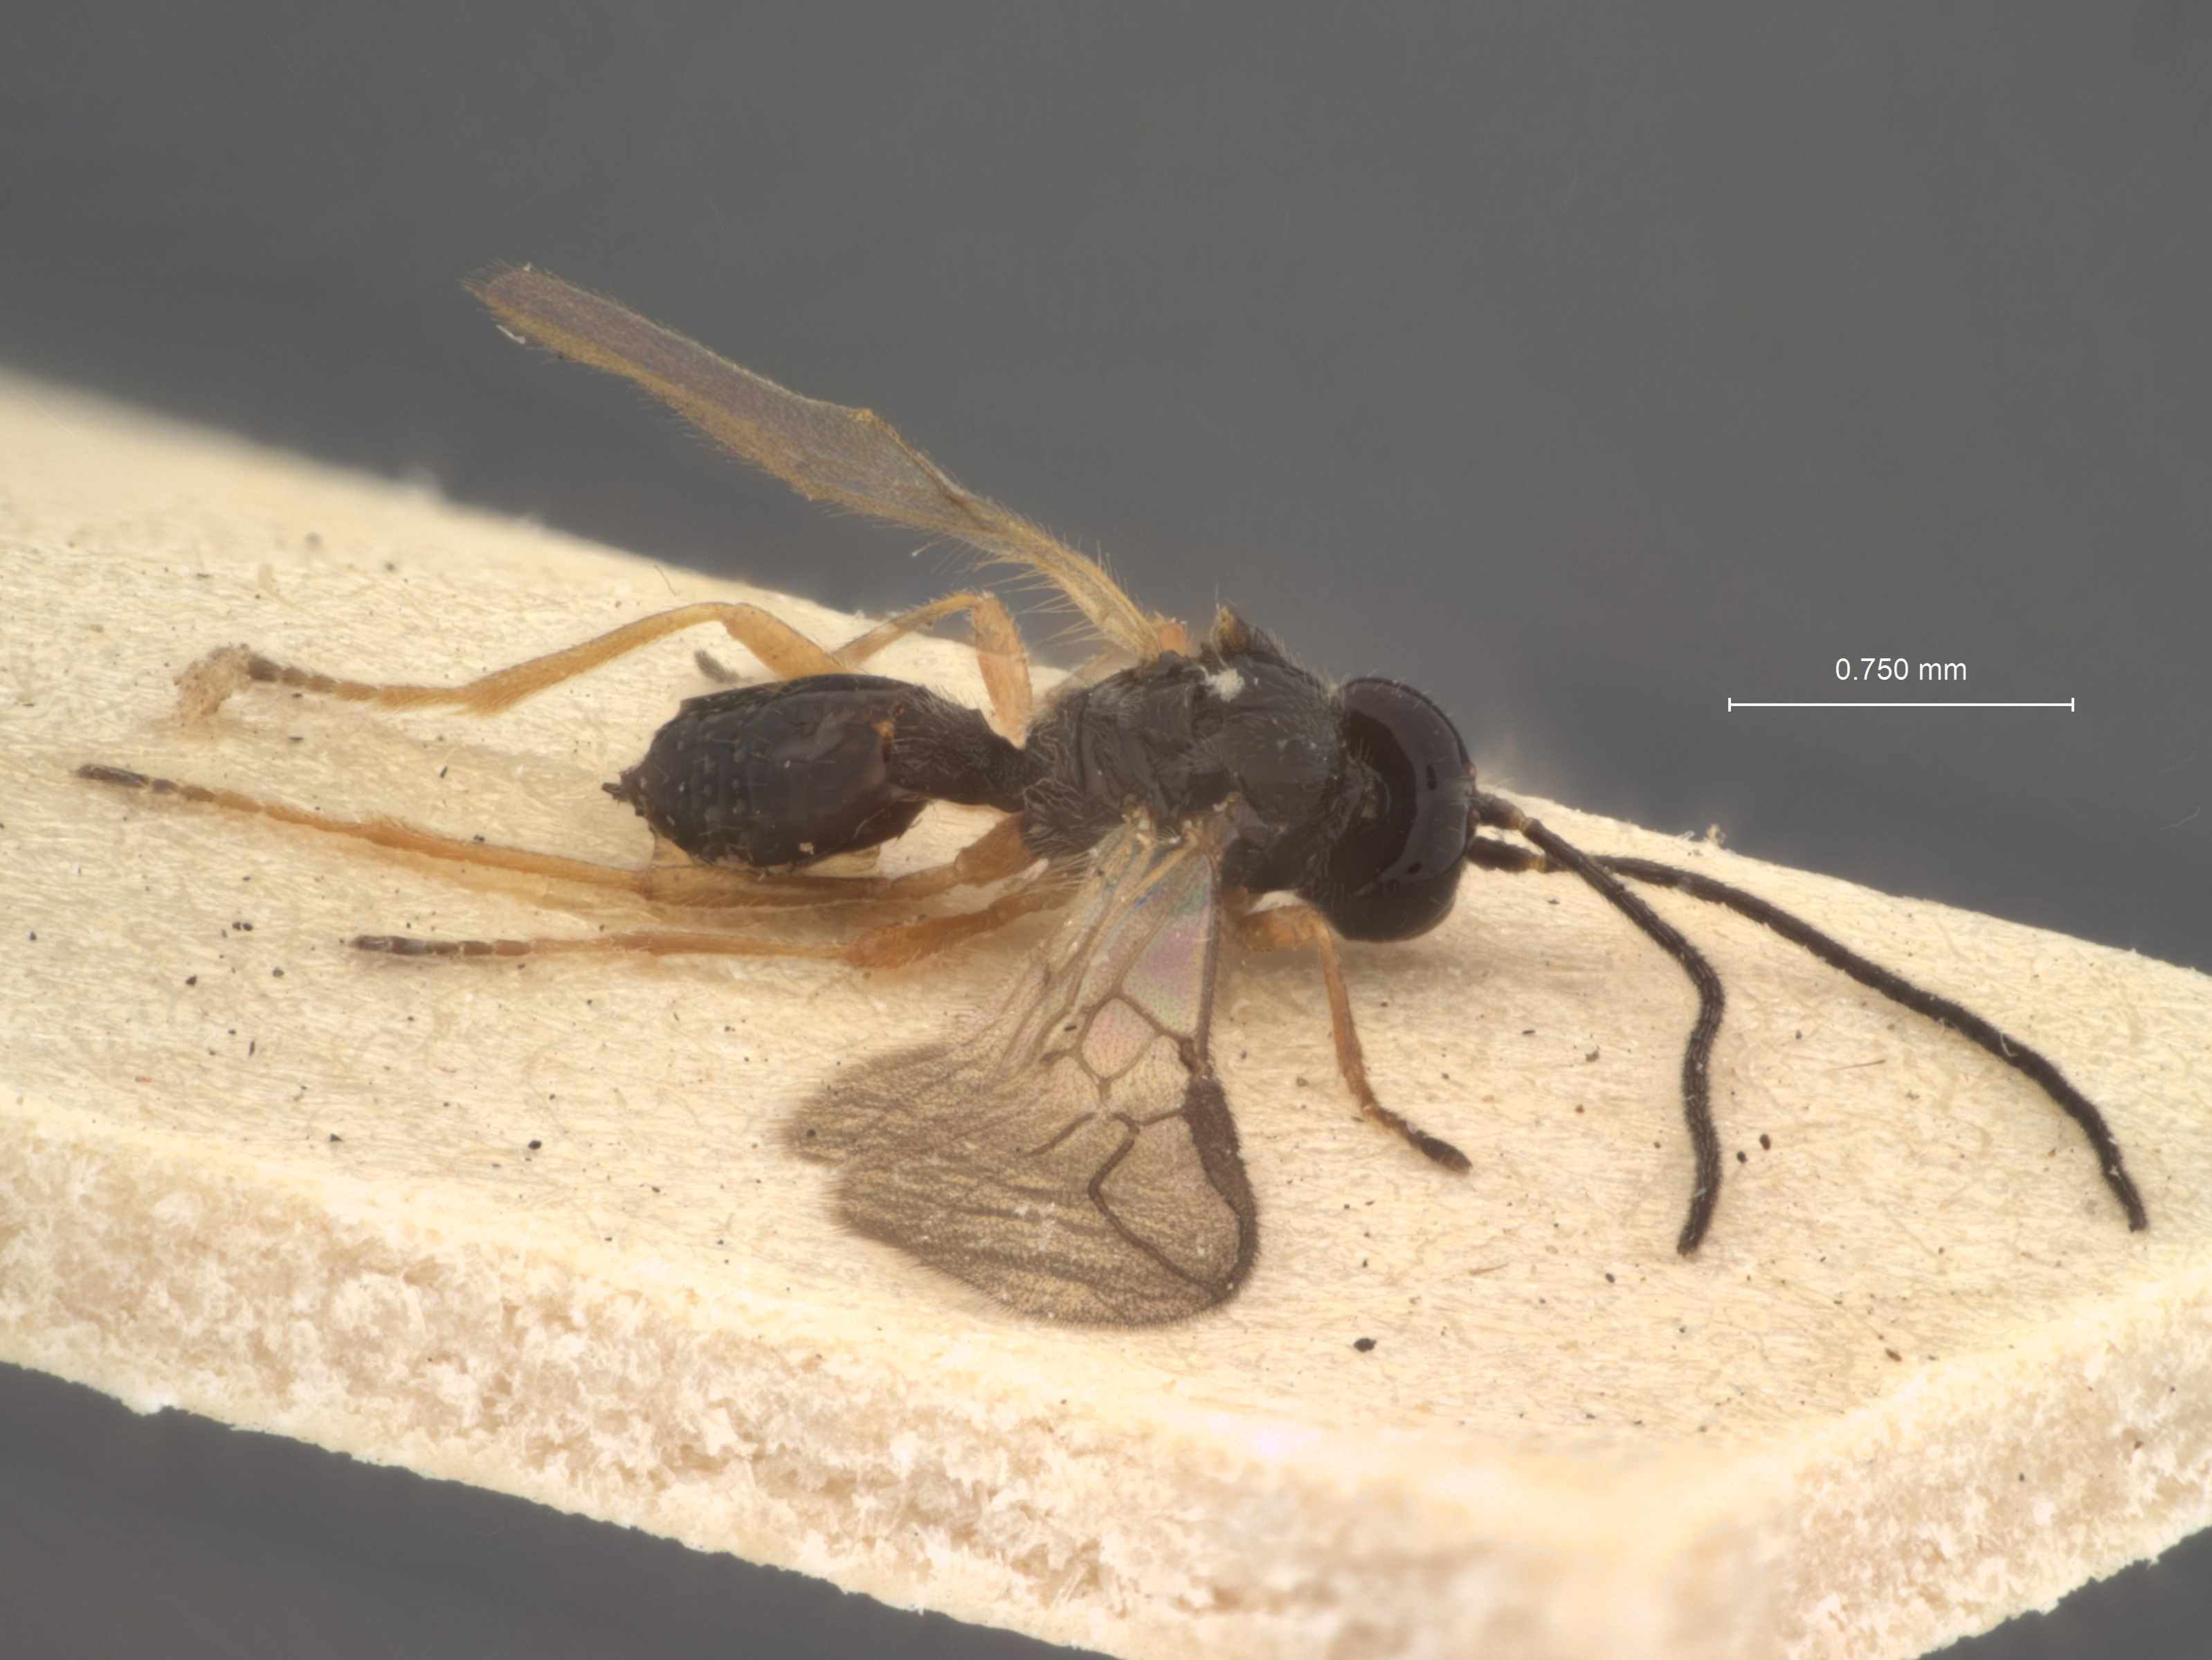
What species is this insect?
Dacnusa obesa
